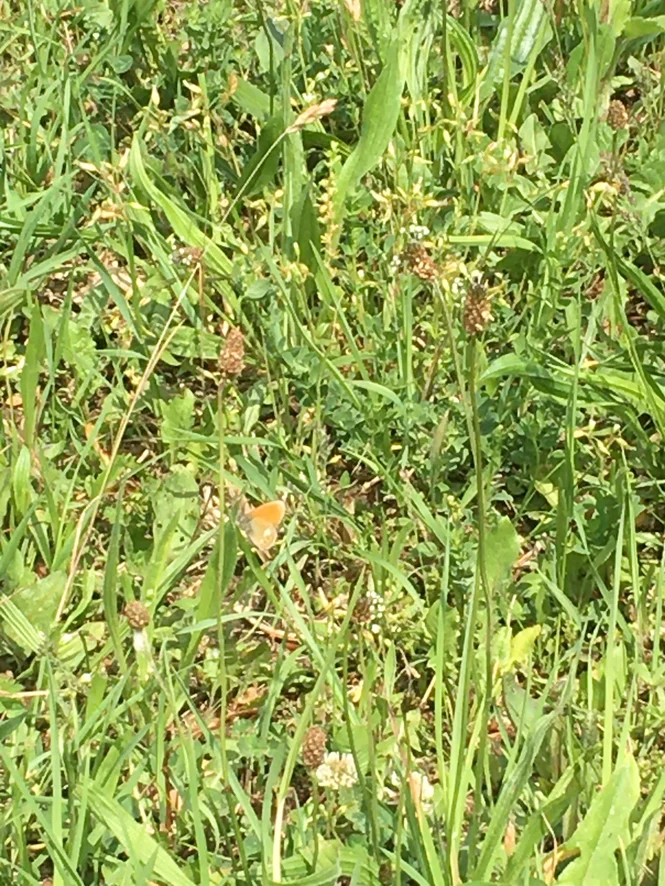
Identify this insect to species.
Coenonympha glycerion (also Coenonympha iphis)
